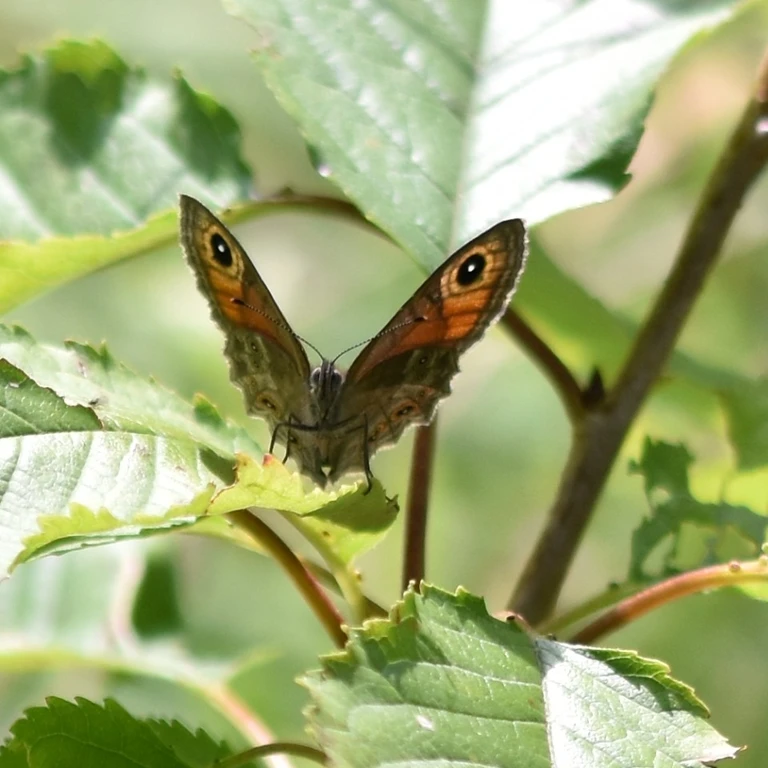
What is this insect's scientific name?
Lasiommata maera (also Pararge maera)
